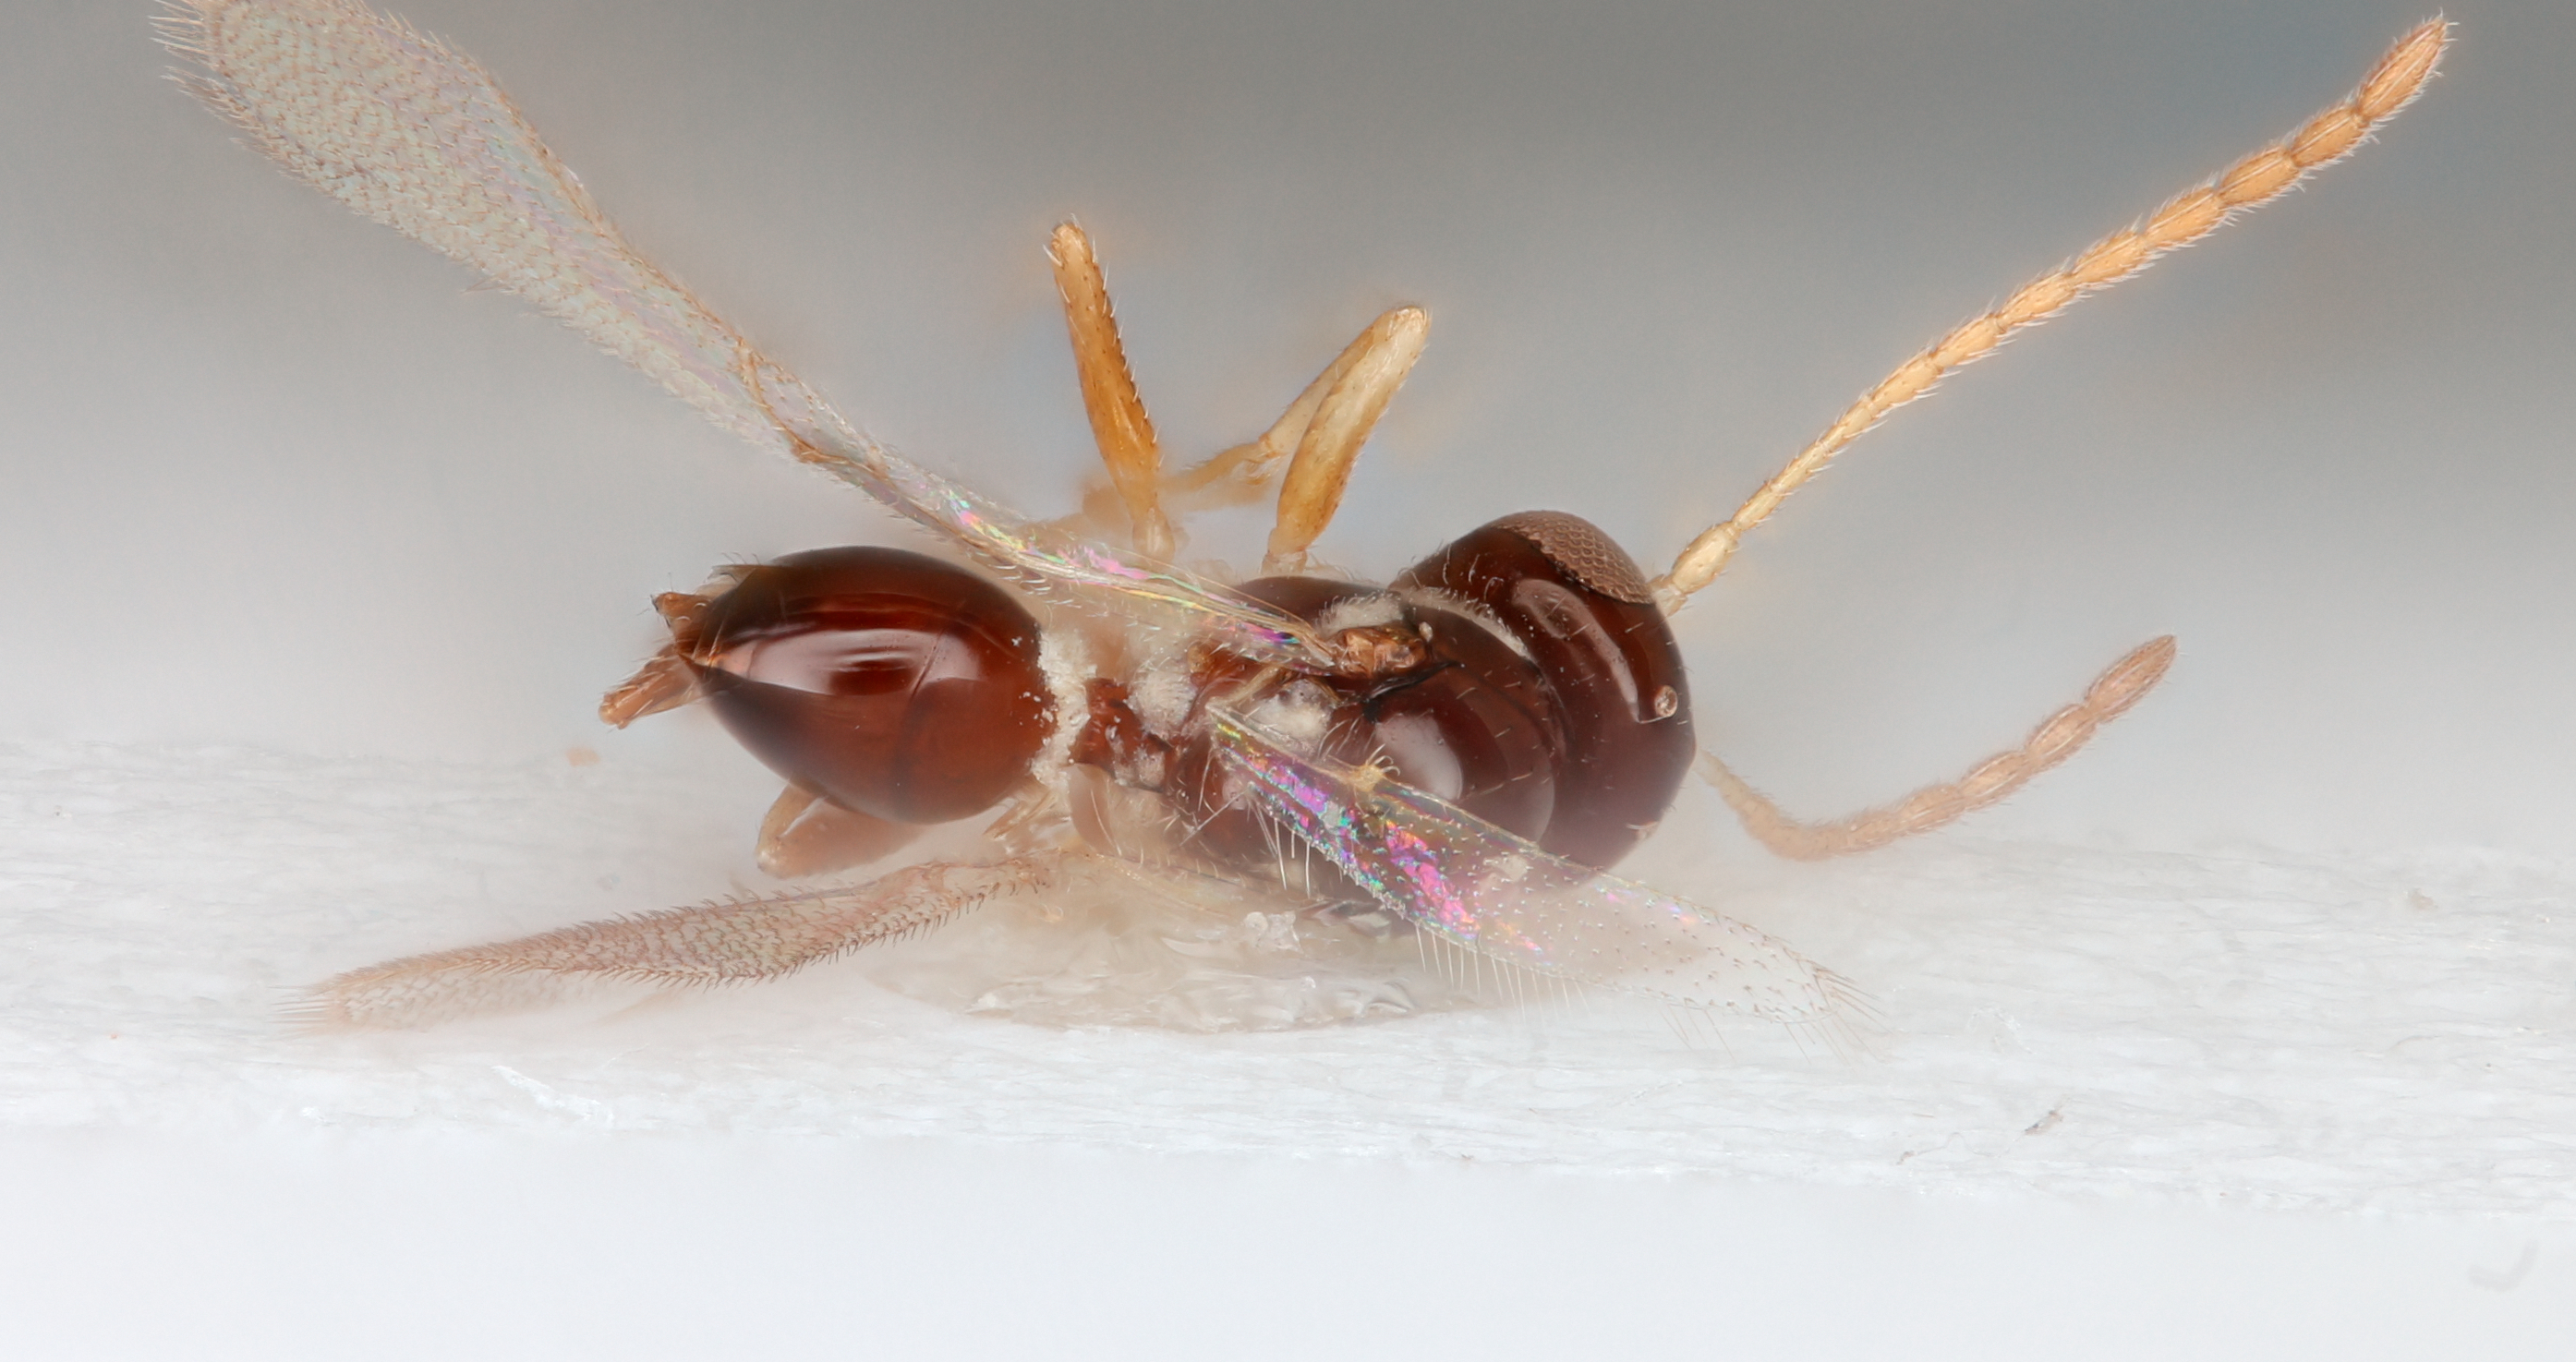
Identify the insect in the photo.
Alloxysta texana
